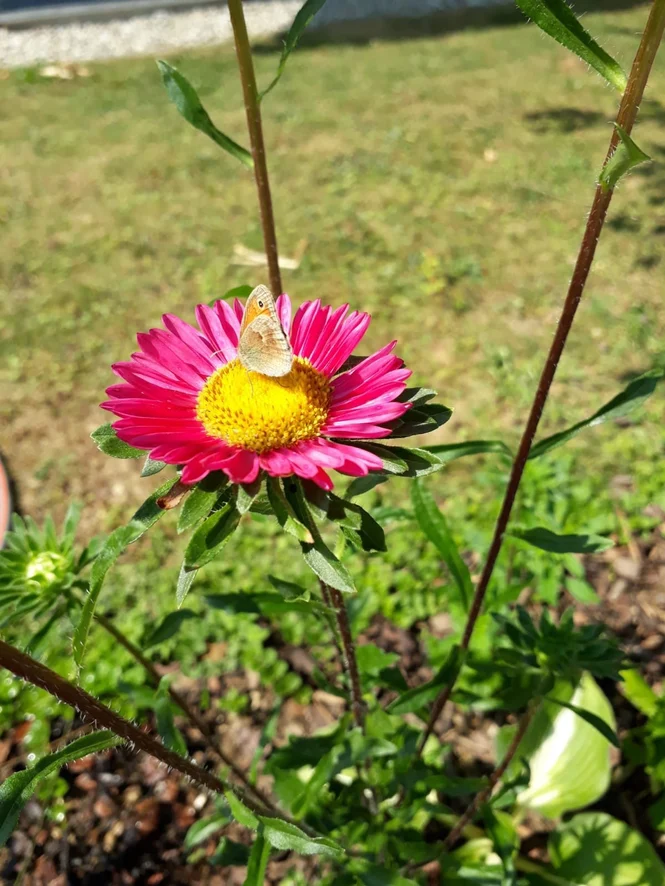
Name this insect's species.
Coenonympha pamphilus
